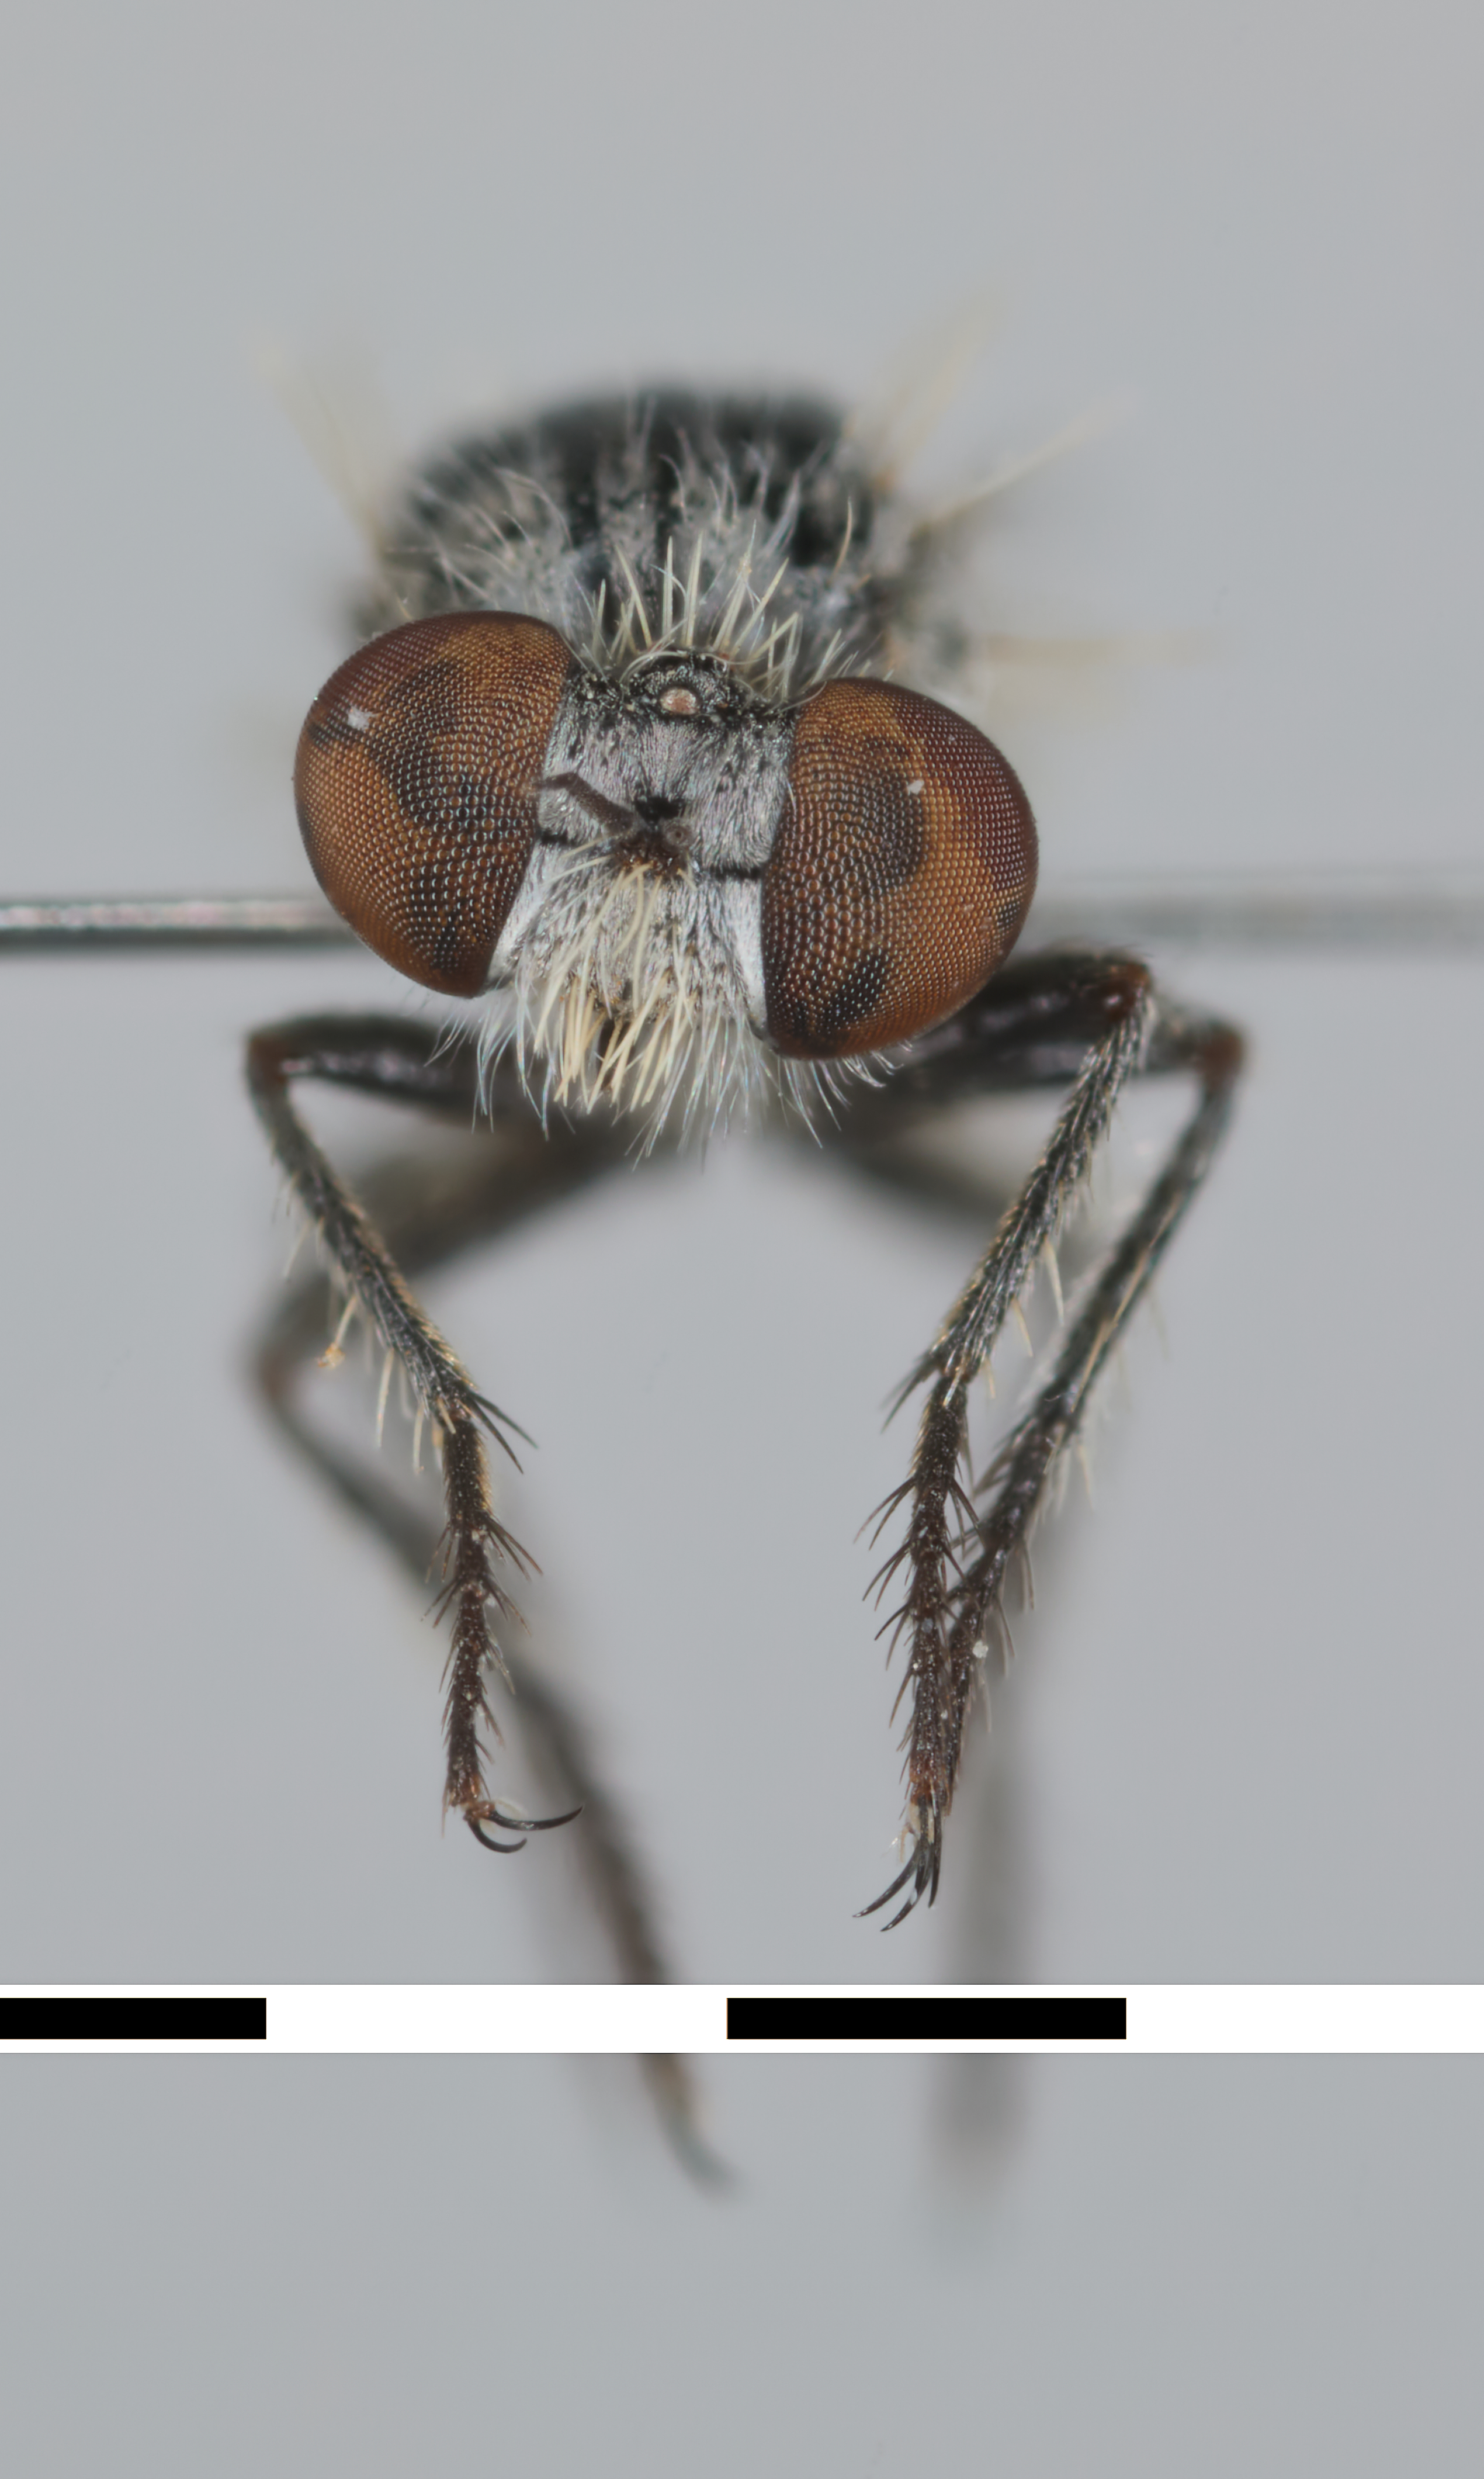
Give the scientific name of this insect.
Acnephalomyia metallicoindica
